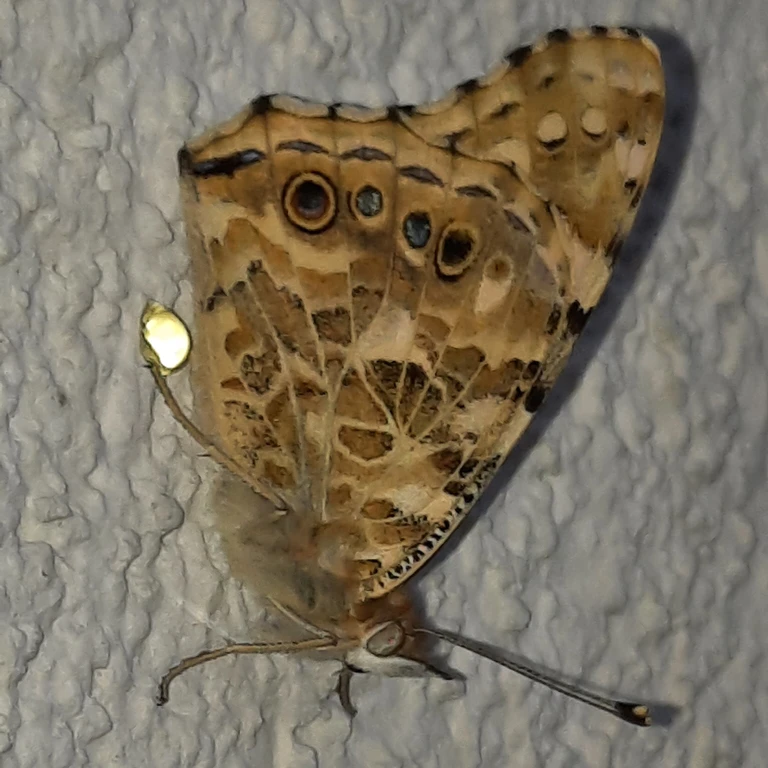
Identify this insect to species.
Vanessa cardui
